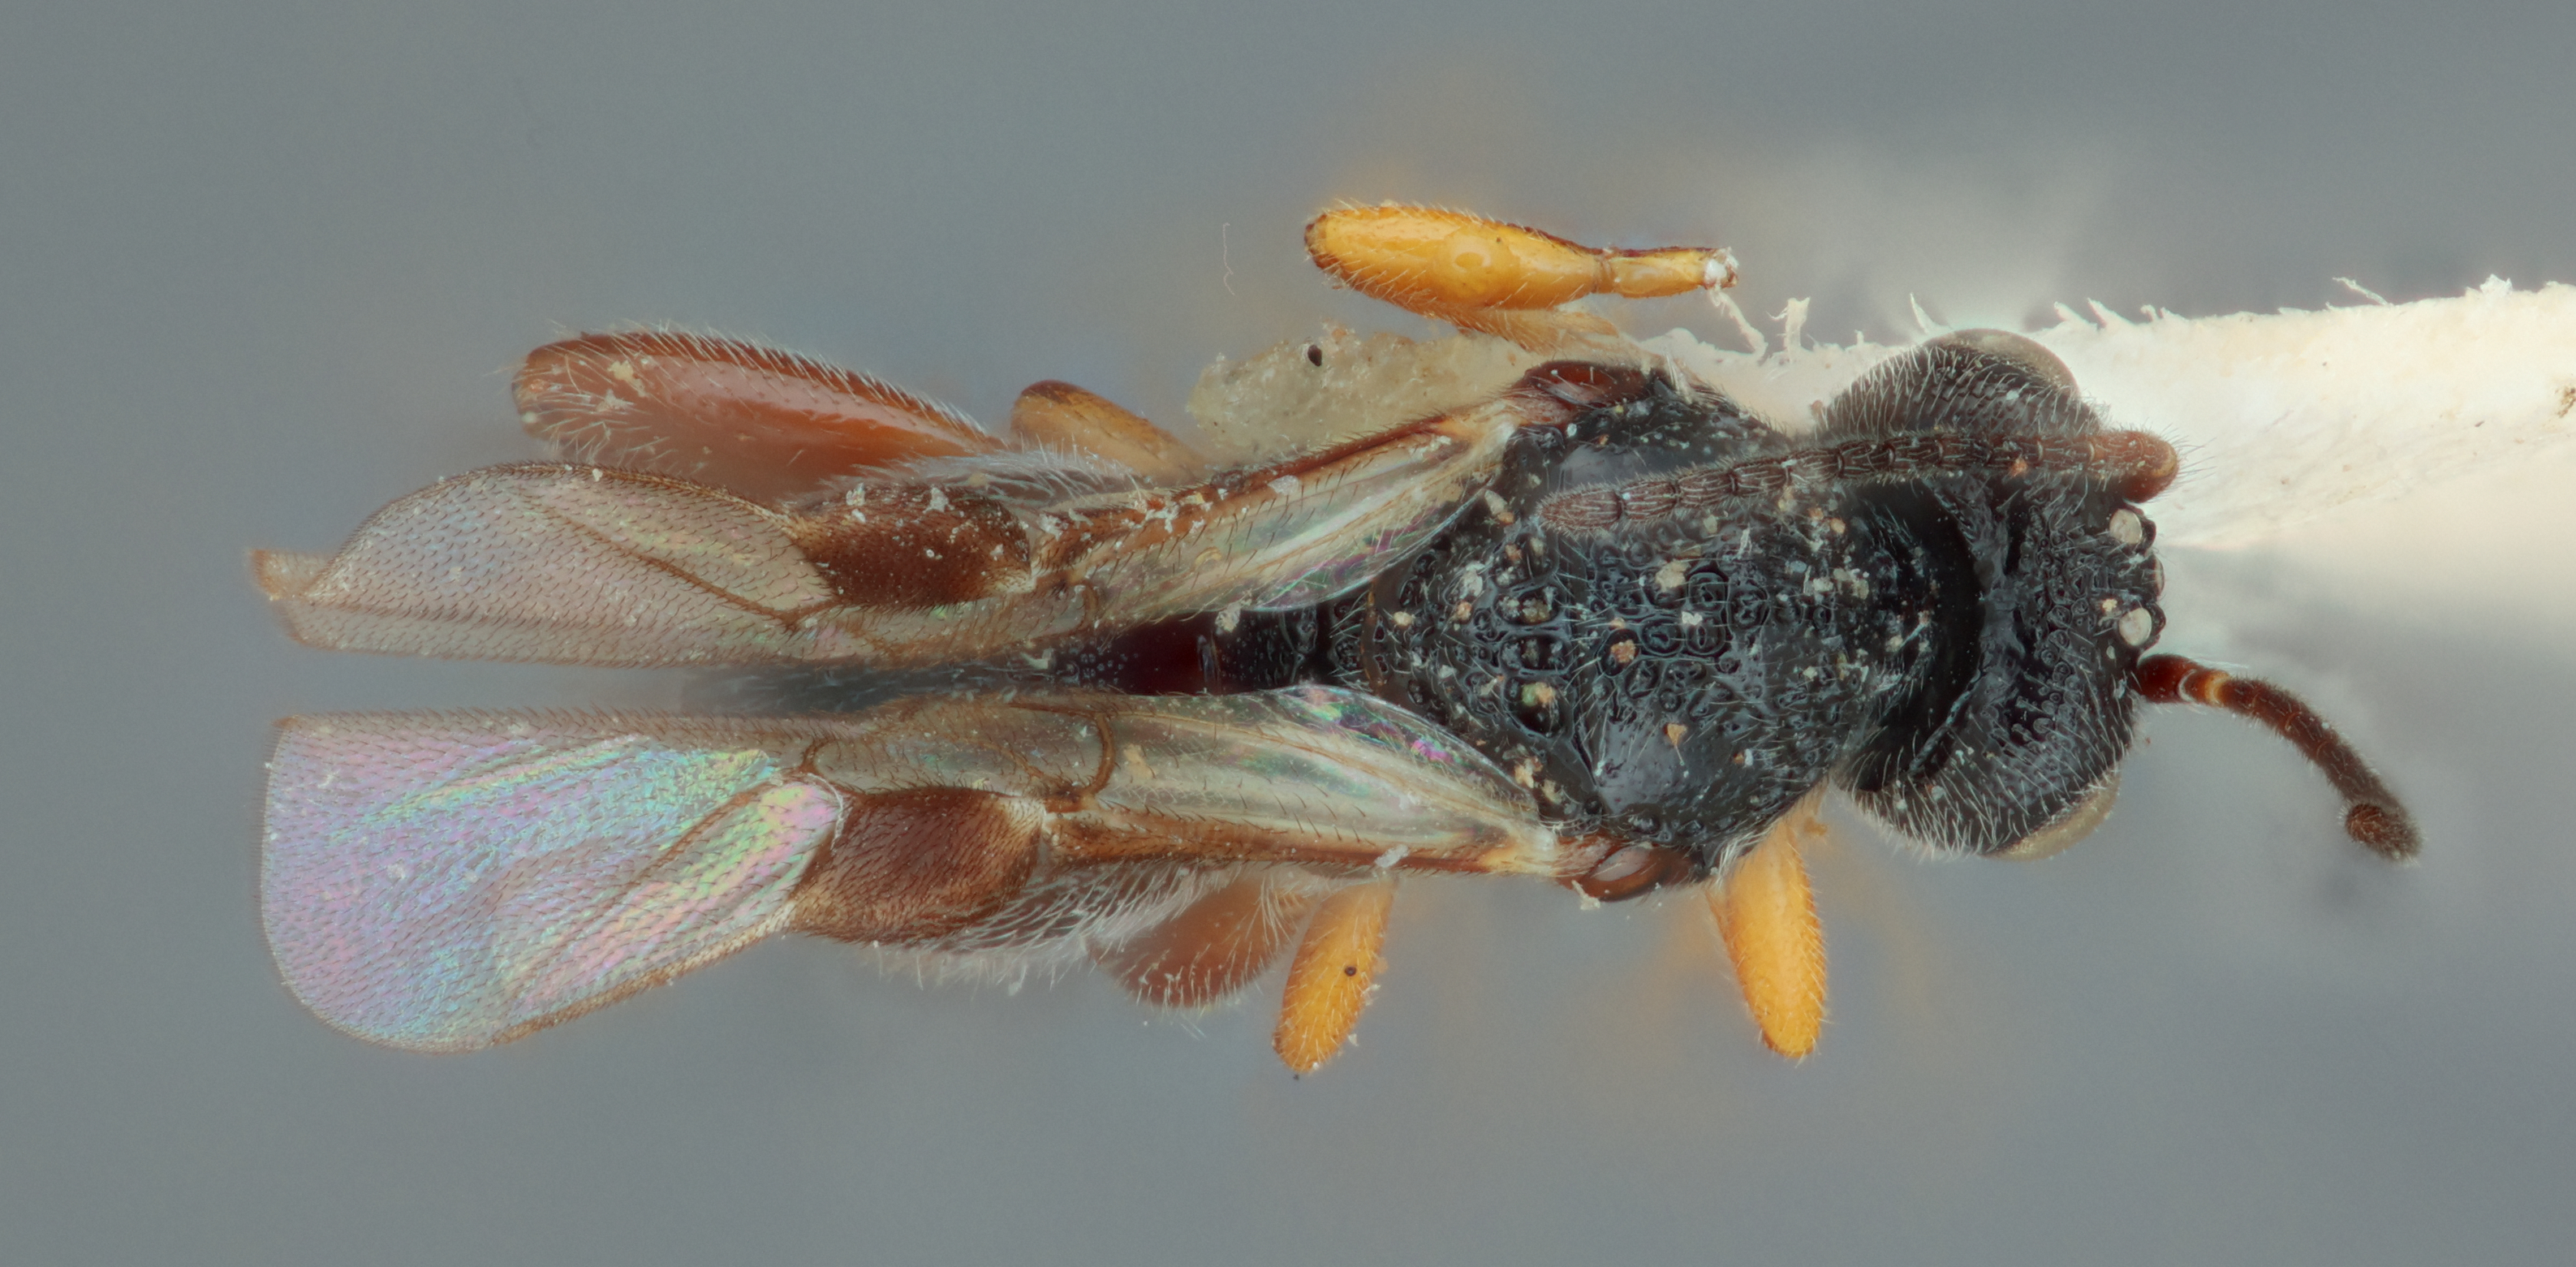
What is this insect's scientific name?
Urosigalphus neoschwarzi
